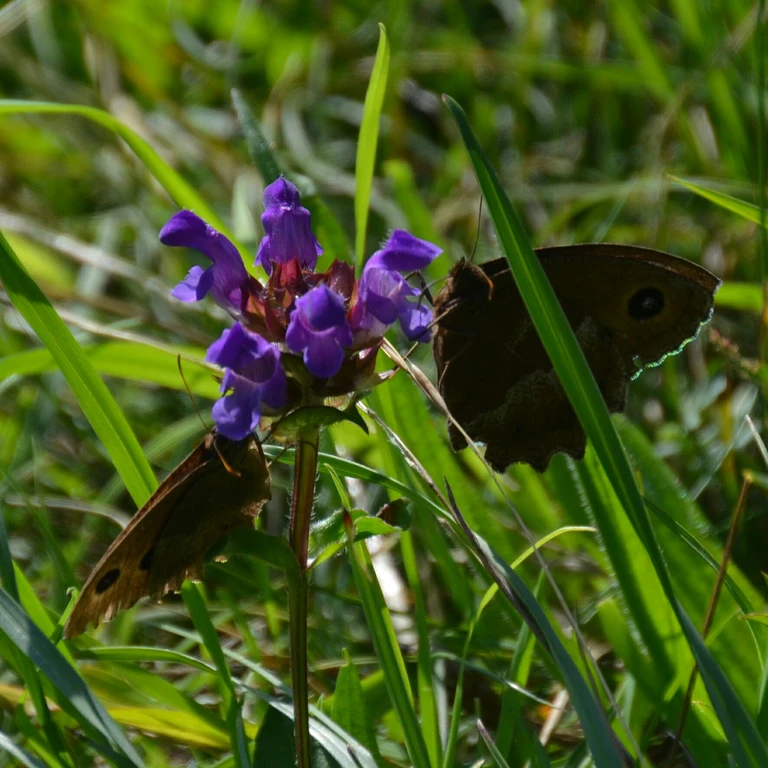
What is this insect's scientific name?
Minois dryas
